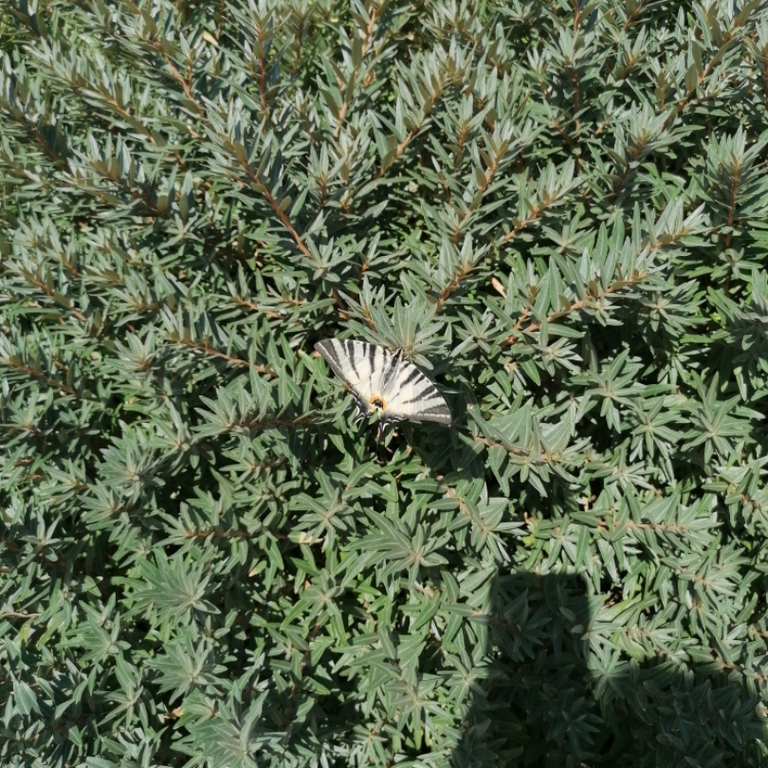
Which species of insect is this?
Iphiclides podalirius
